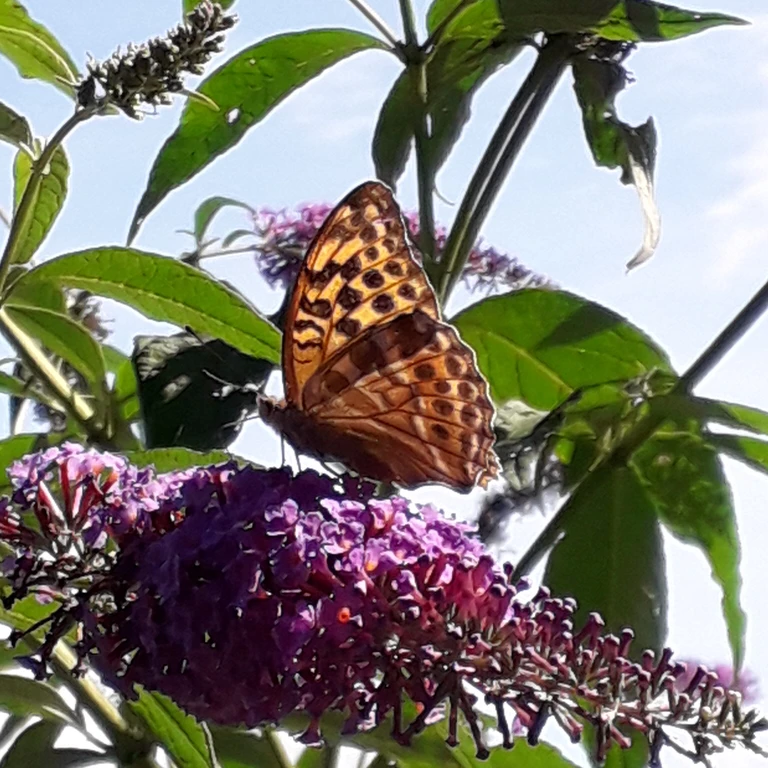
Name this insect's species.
Argynnis paphia
